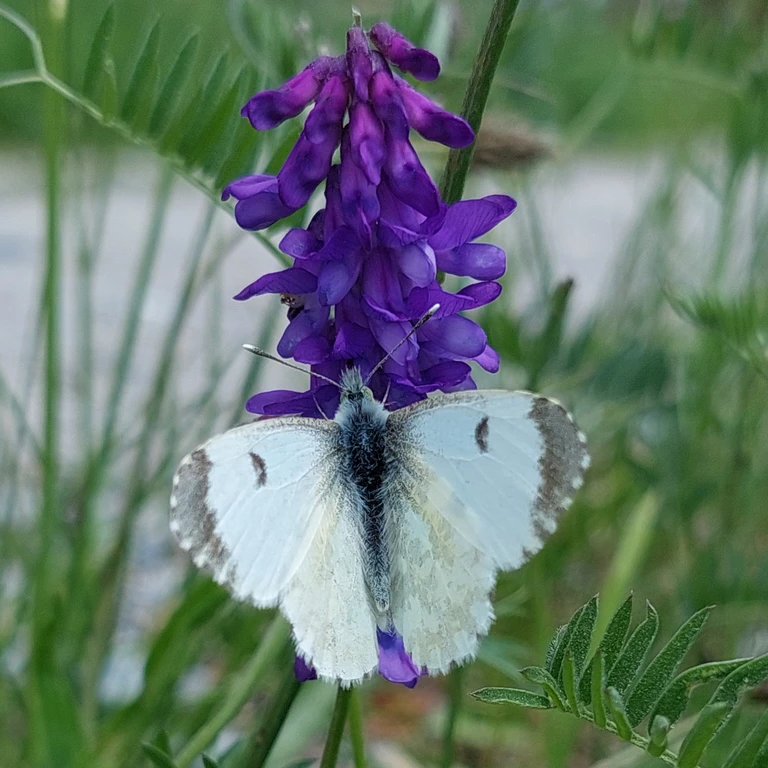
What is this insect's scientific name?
Anthocharis cardamines
